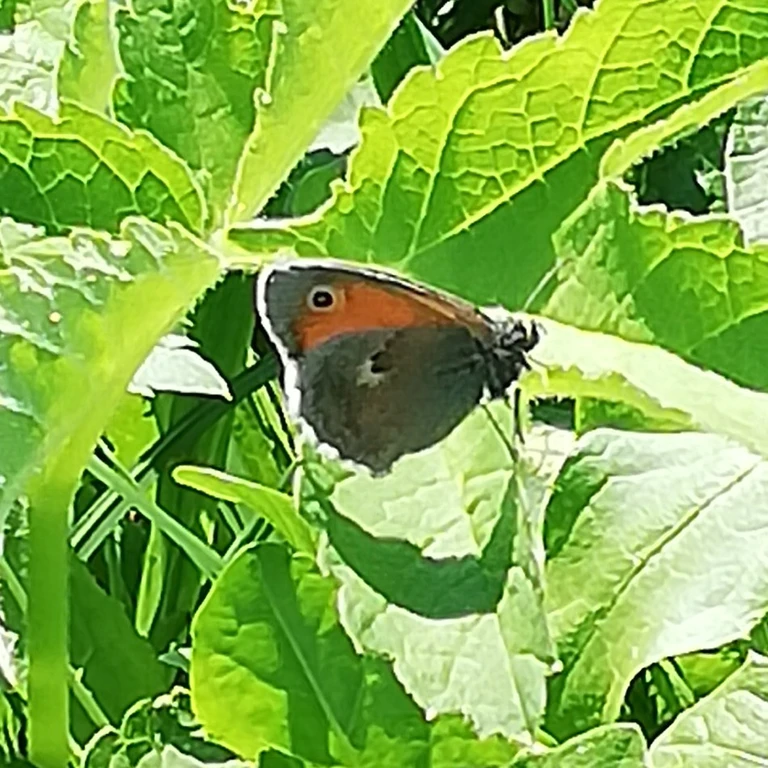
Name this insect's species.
Coenonympha pamphilus
